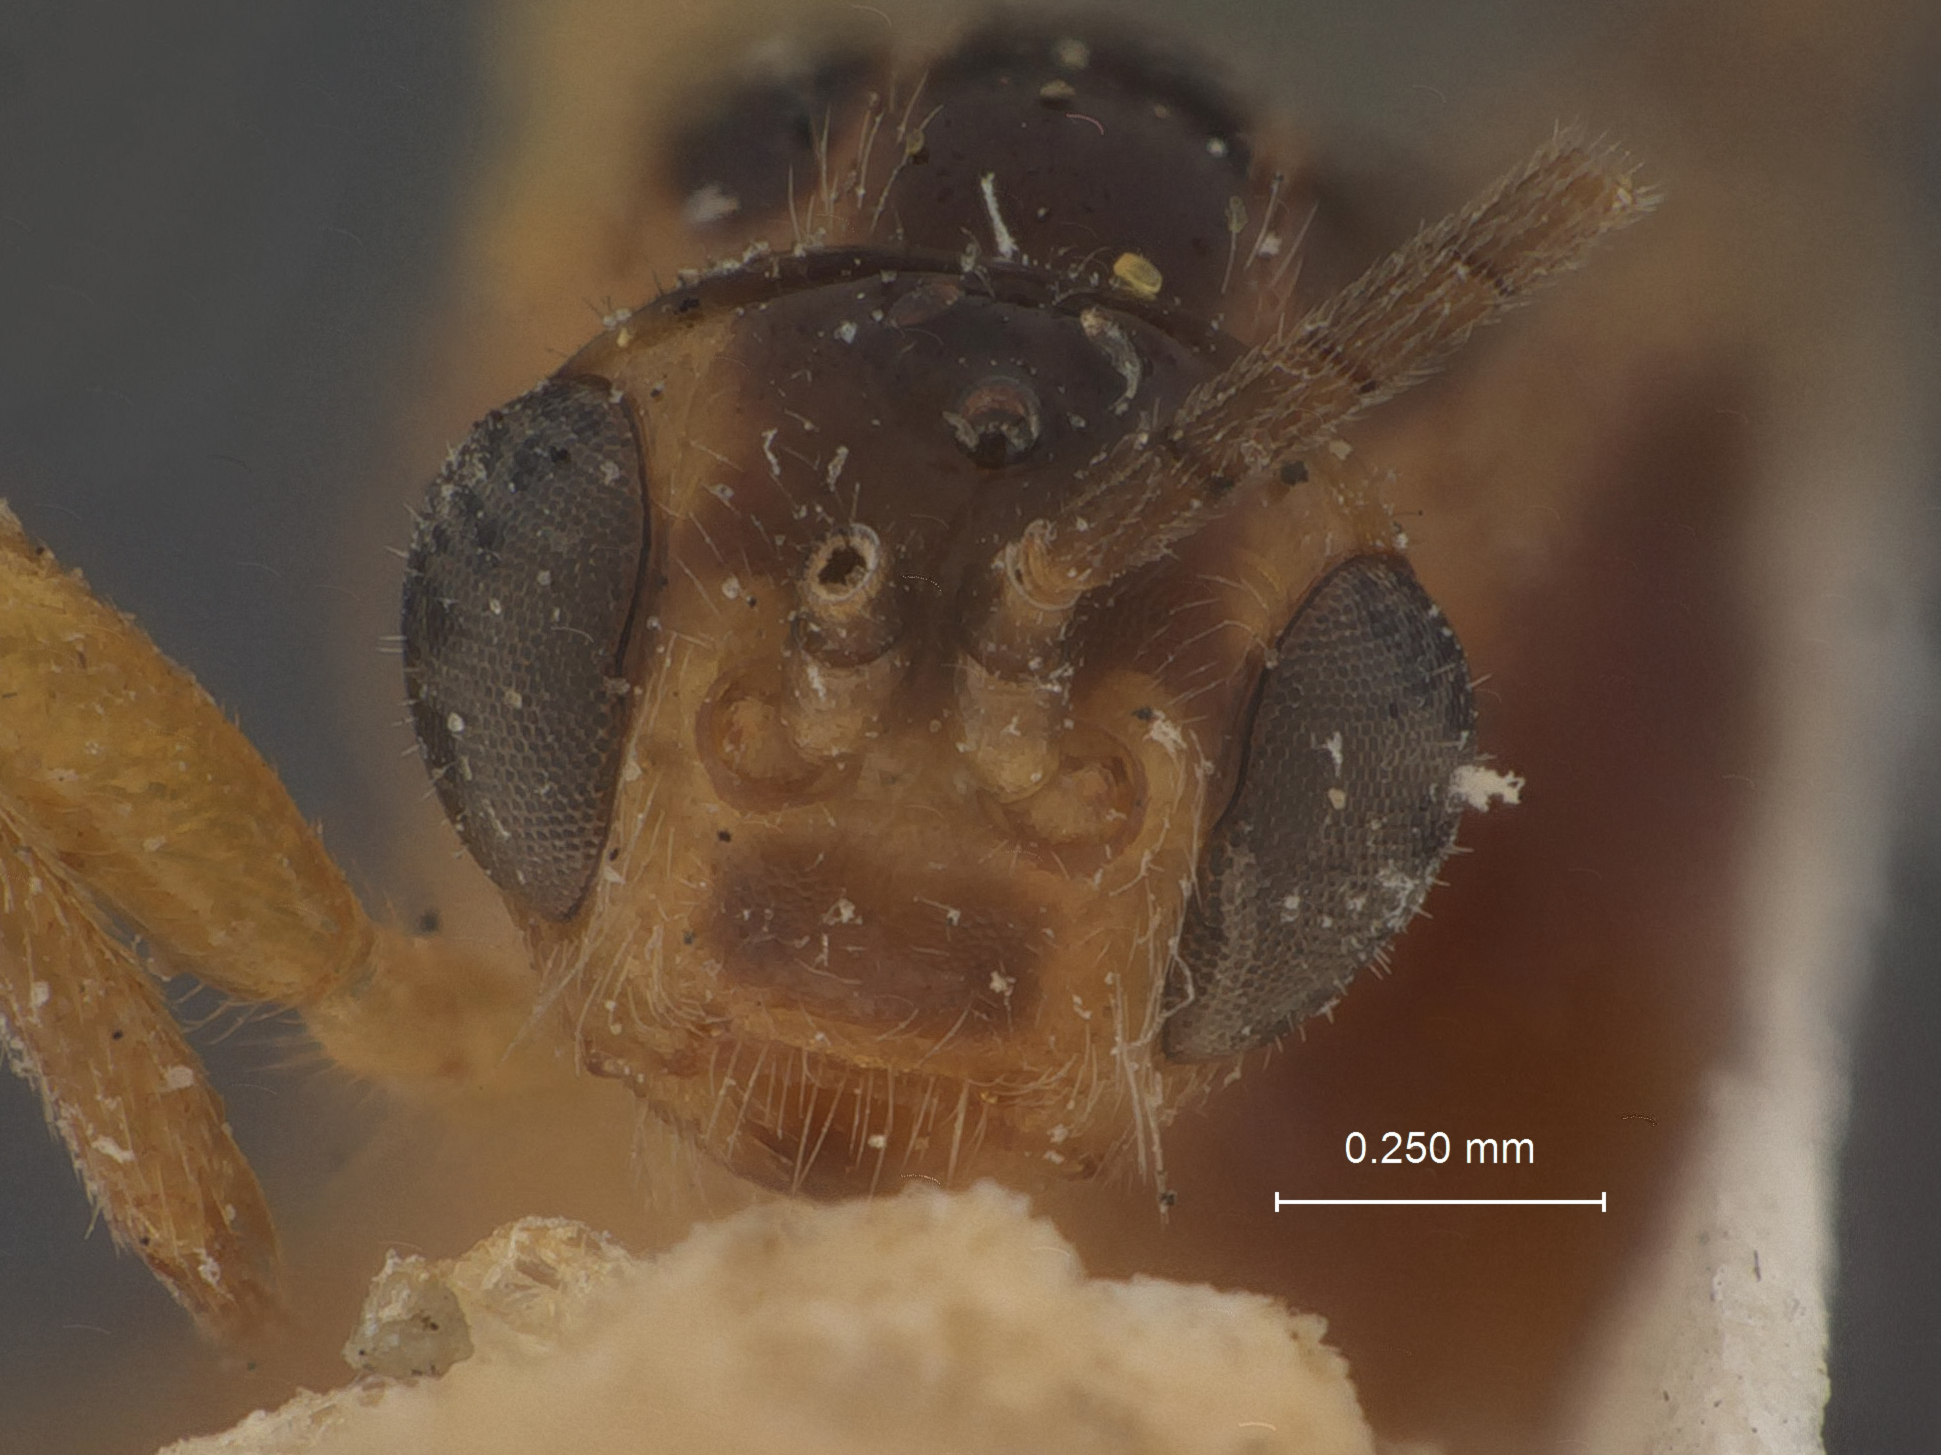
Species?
Microbracon geraei
